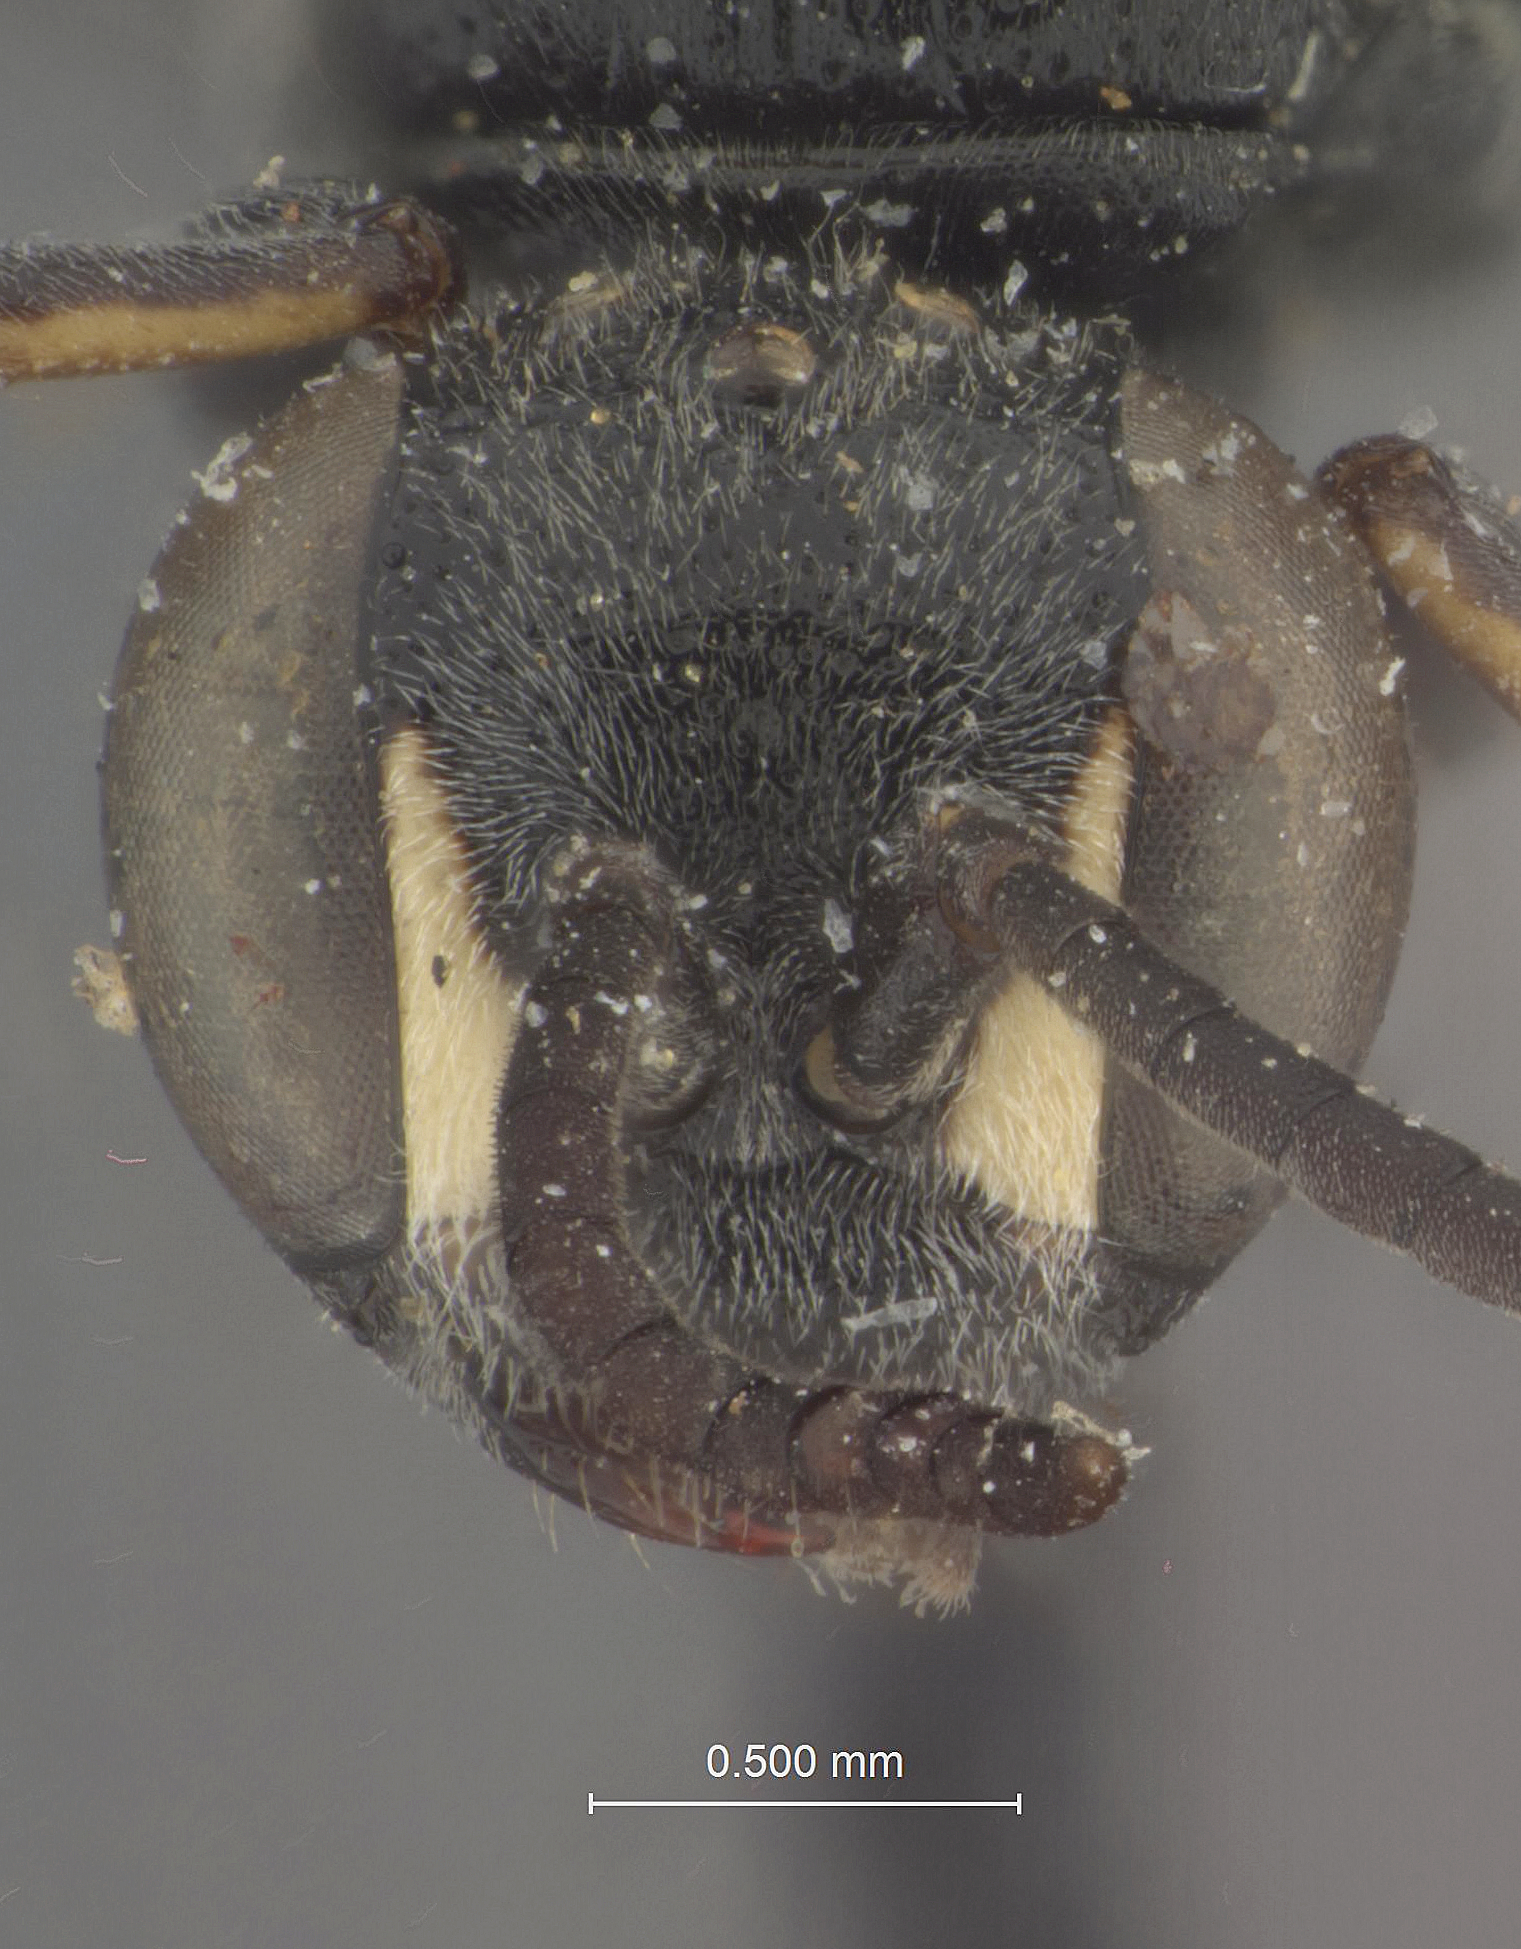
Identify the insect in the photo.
Dienoplus immaculatus
